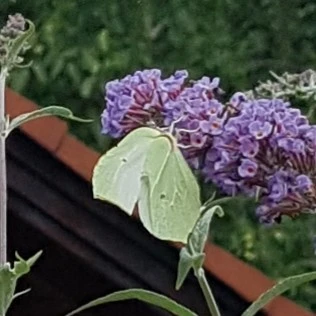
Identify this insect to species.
Gonepteryx rhamni
